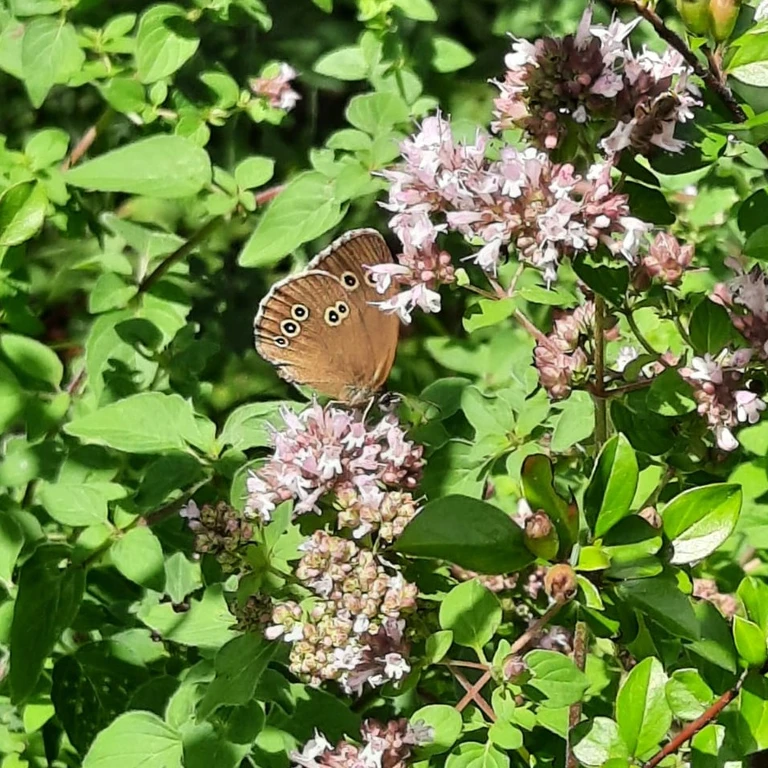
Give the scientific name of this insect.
Aphantopus hyperantus
